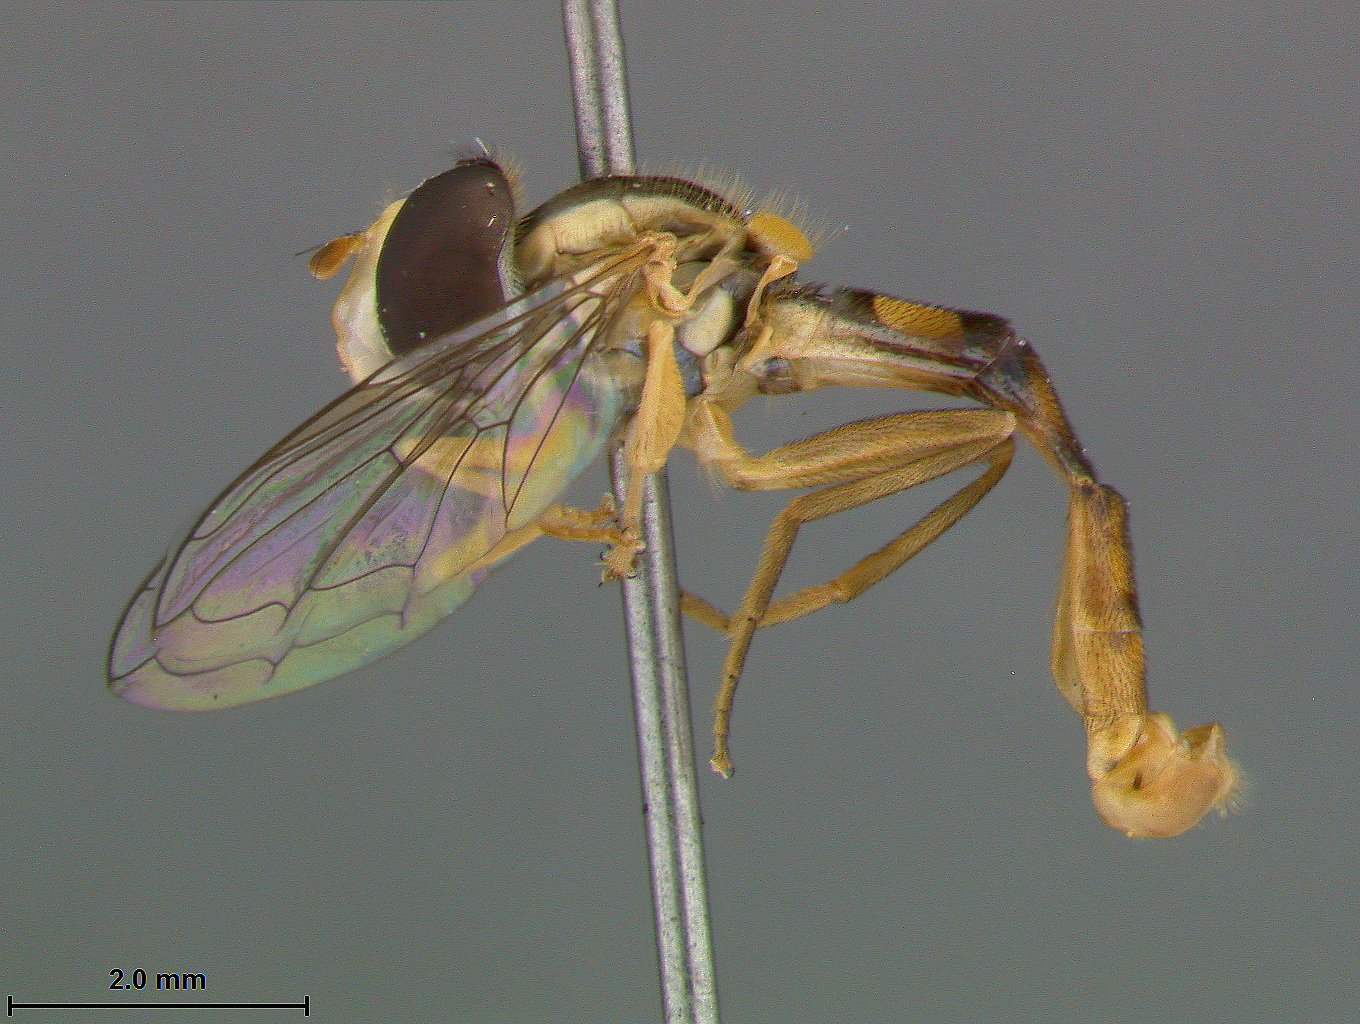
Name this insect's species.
Sphaerophoria brevipilosa
